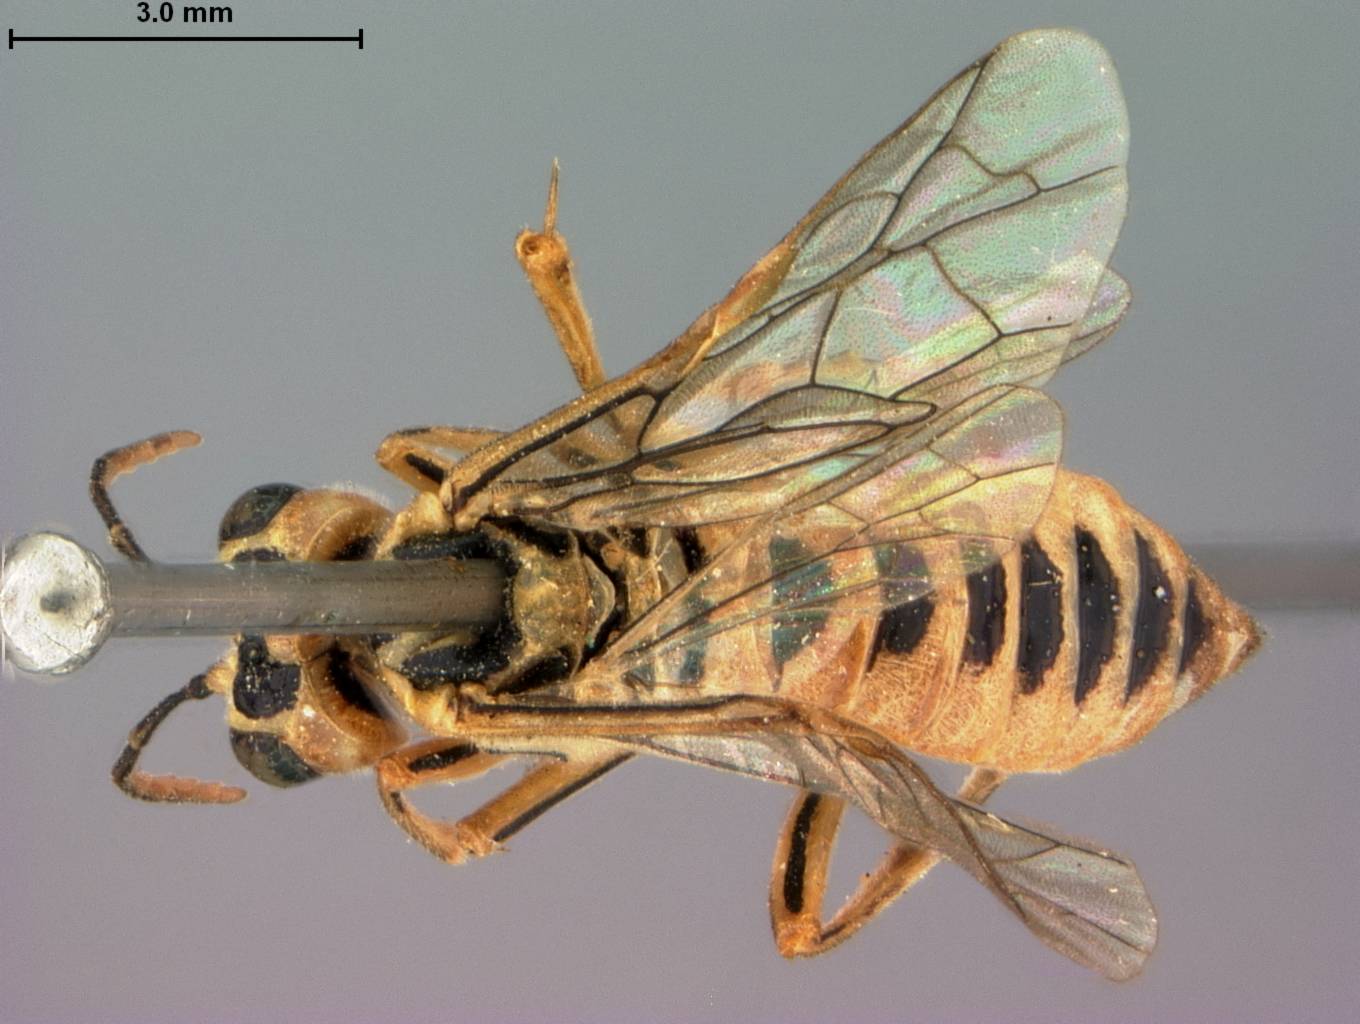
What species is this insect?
Tenthredella niapa
